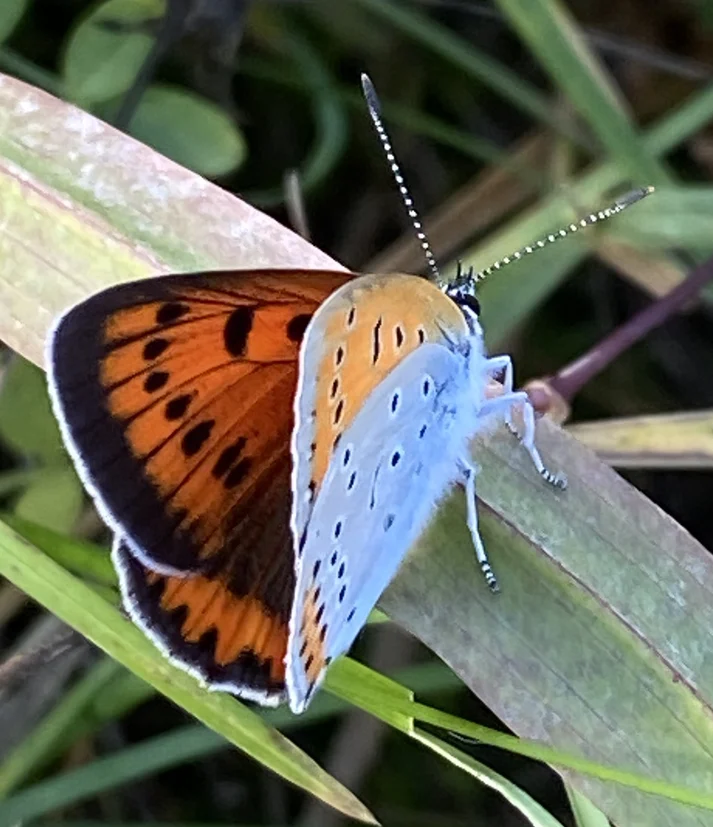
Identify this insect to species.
Lycaena dispar
